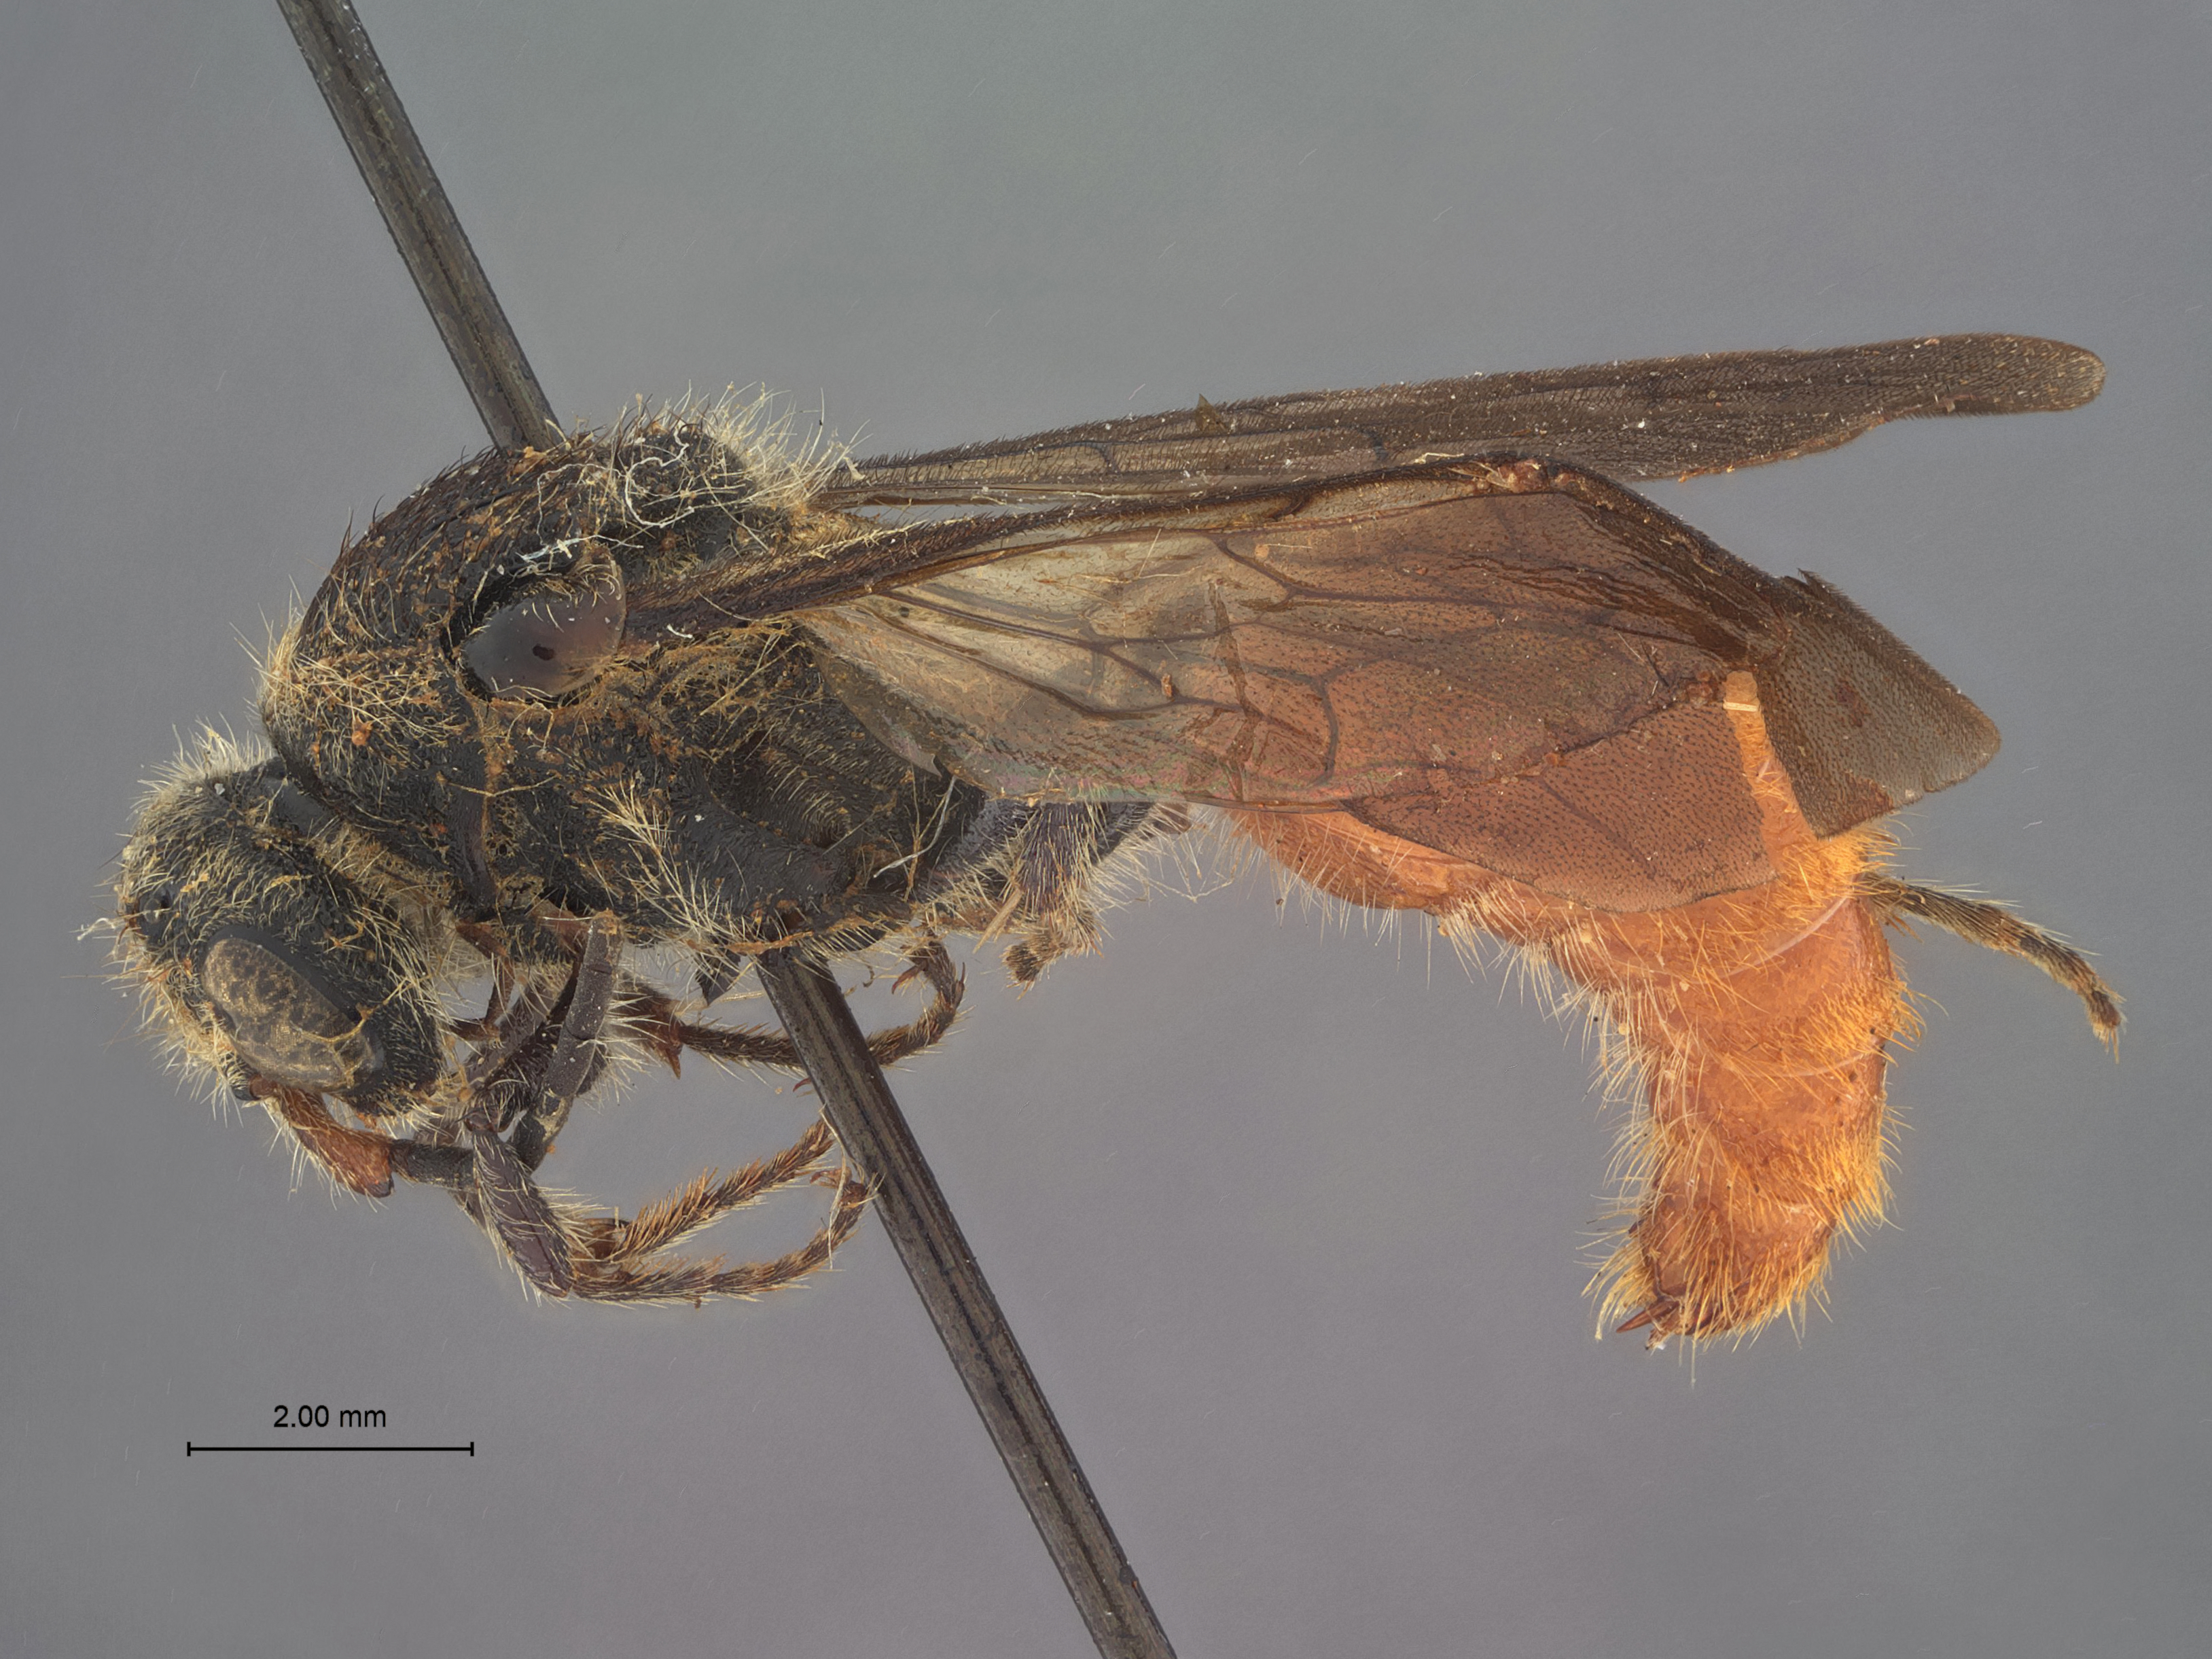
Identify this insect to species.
Timulla adrastis
